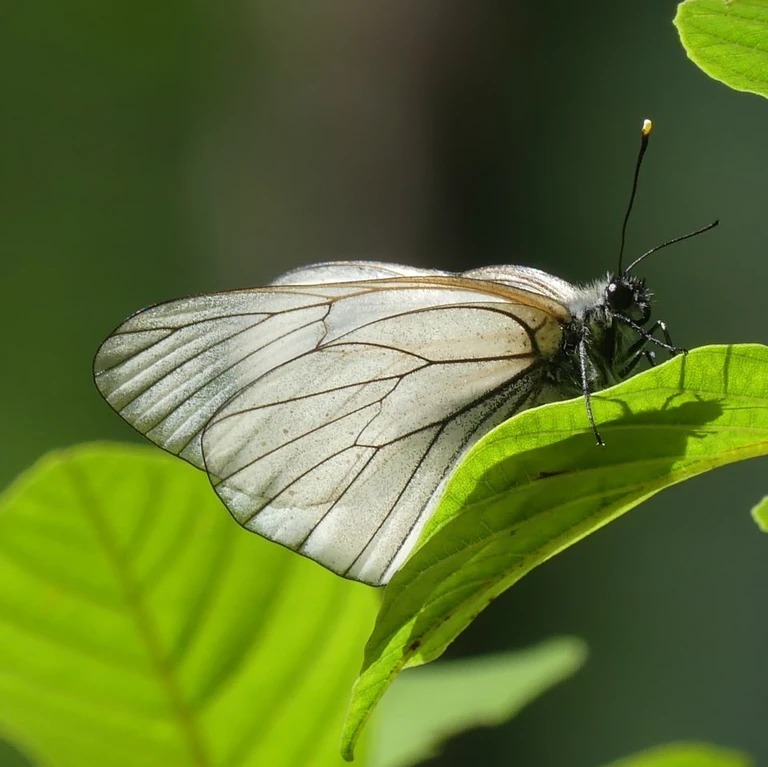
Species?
Aporia crataegi
